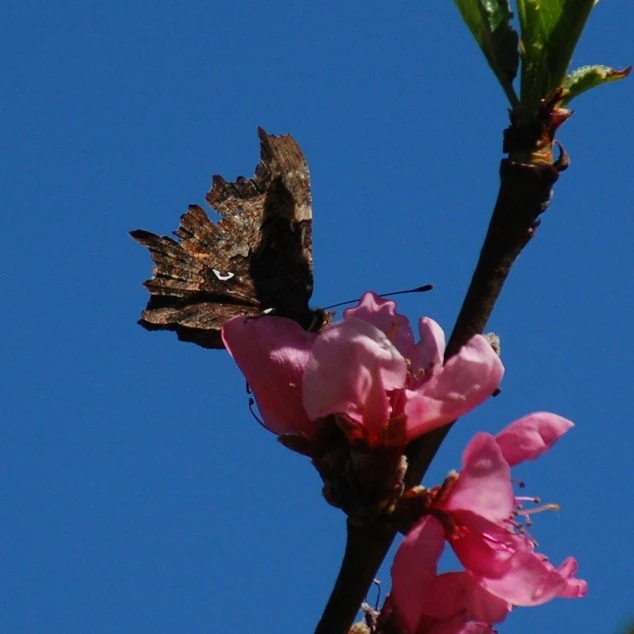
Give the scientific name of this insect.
Polygonia c-album
